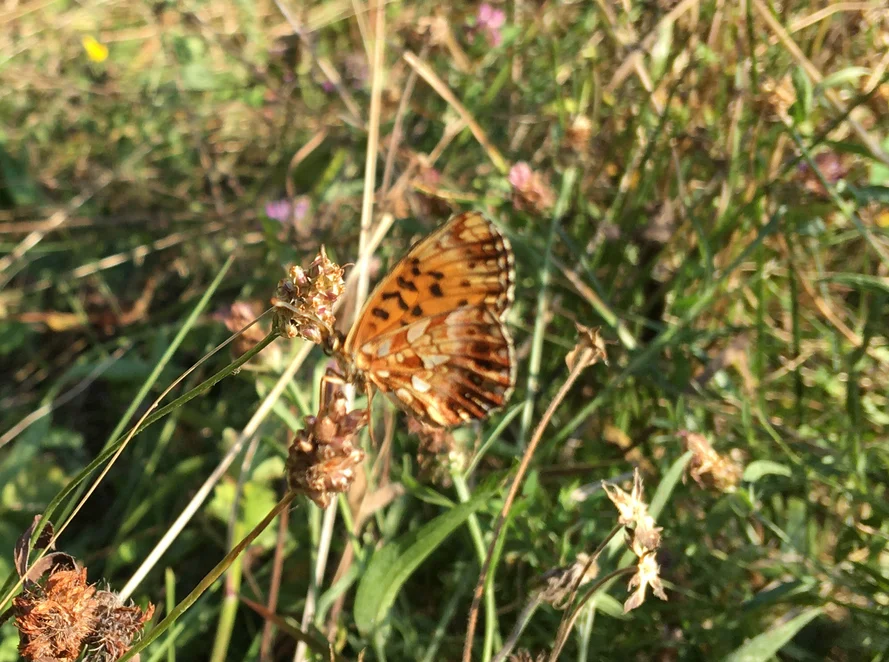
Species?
Boloria dia
